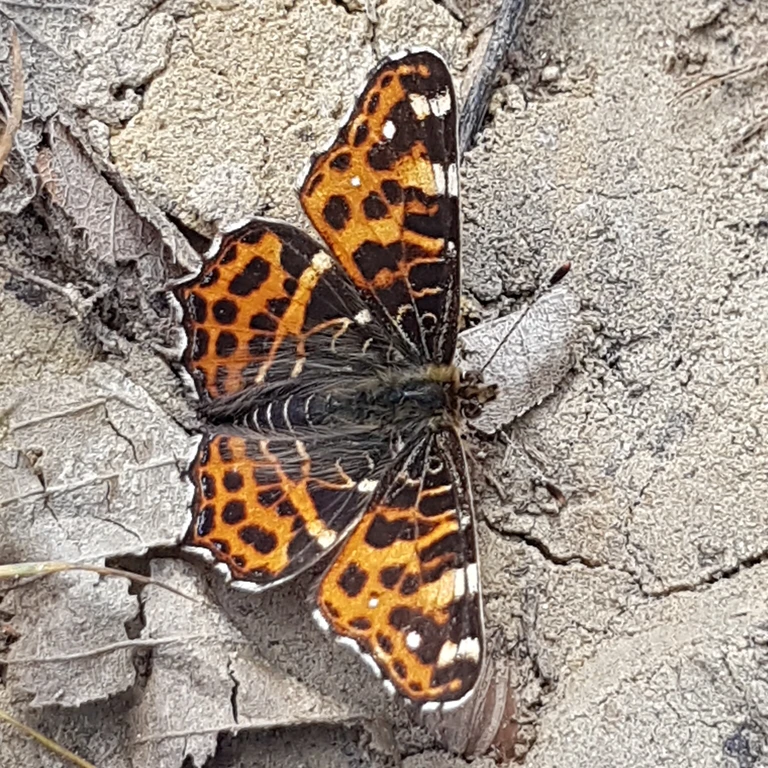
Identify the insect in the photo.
Araschnia levana
